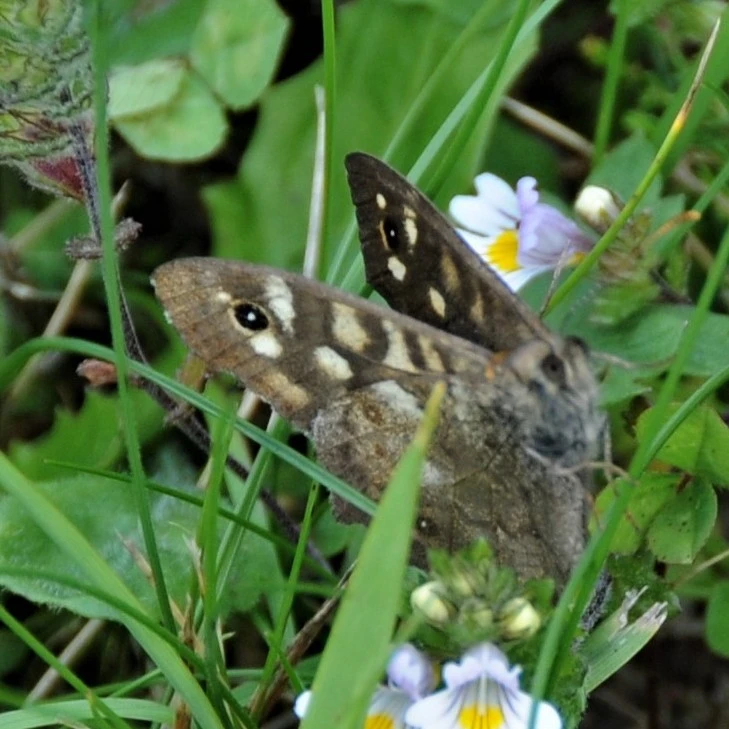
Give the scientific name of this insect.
Pararge aegeria
